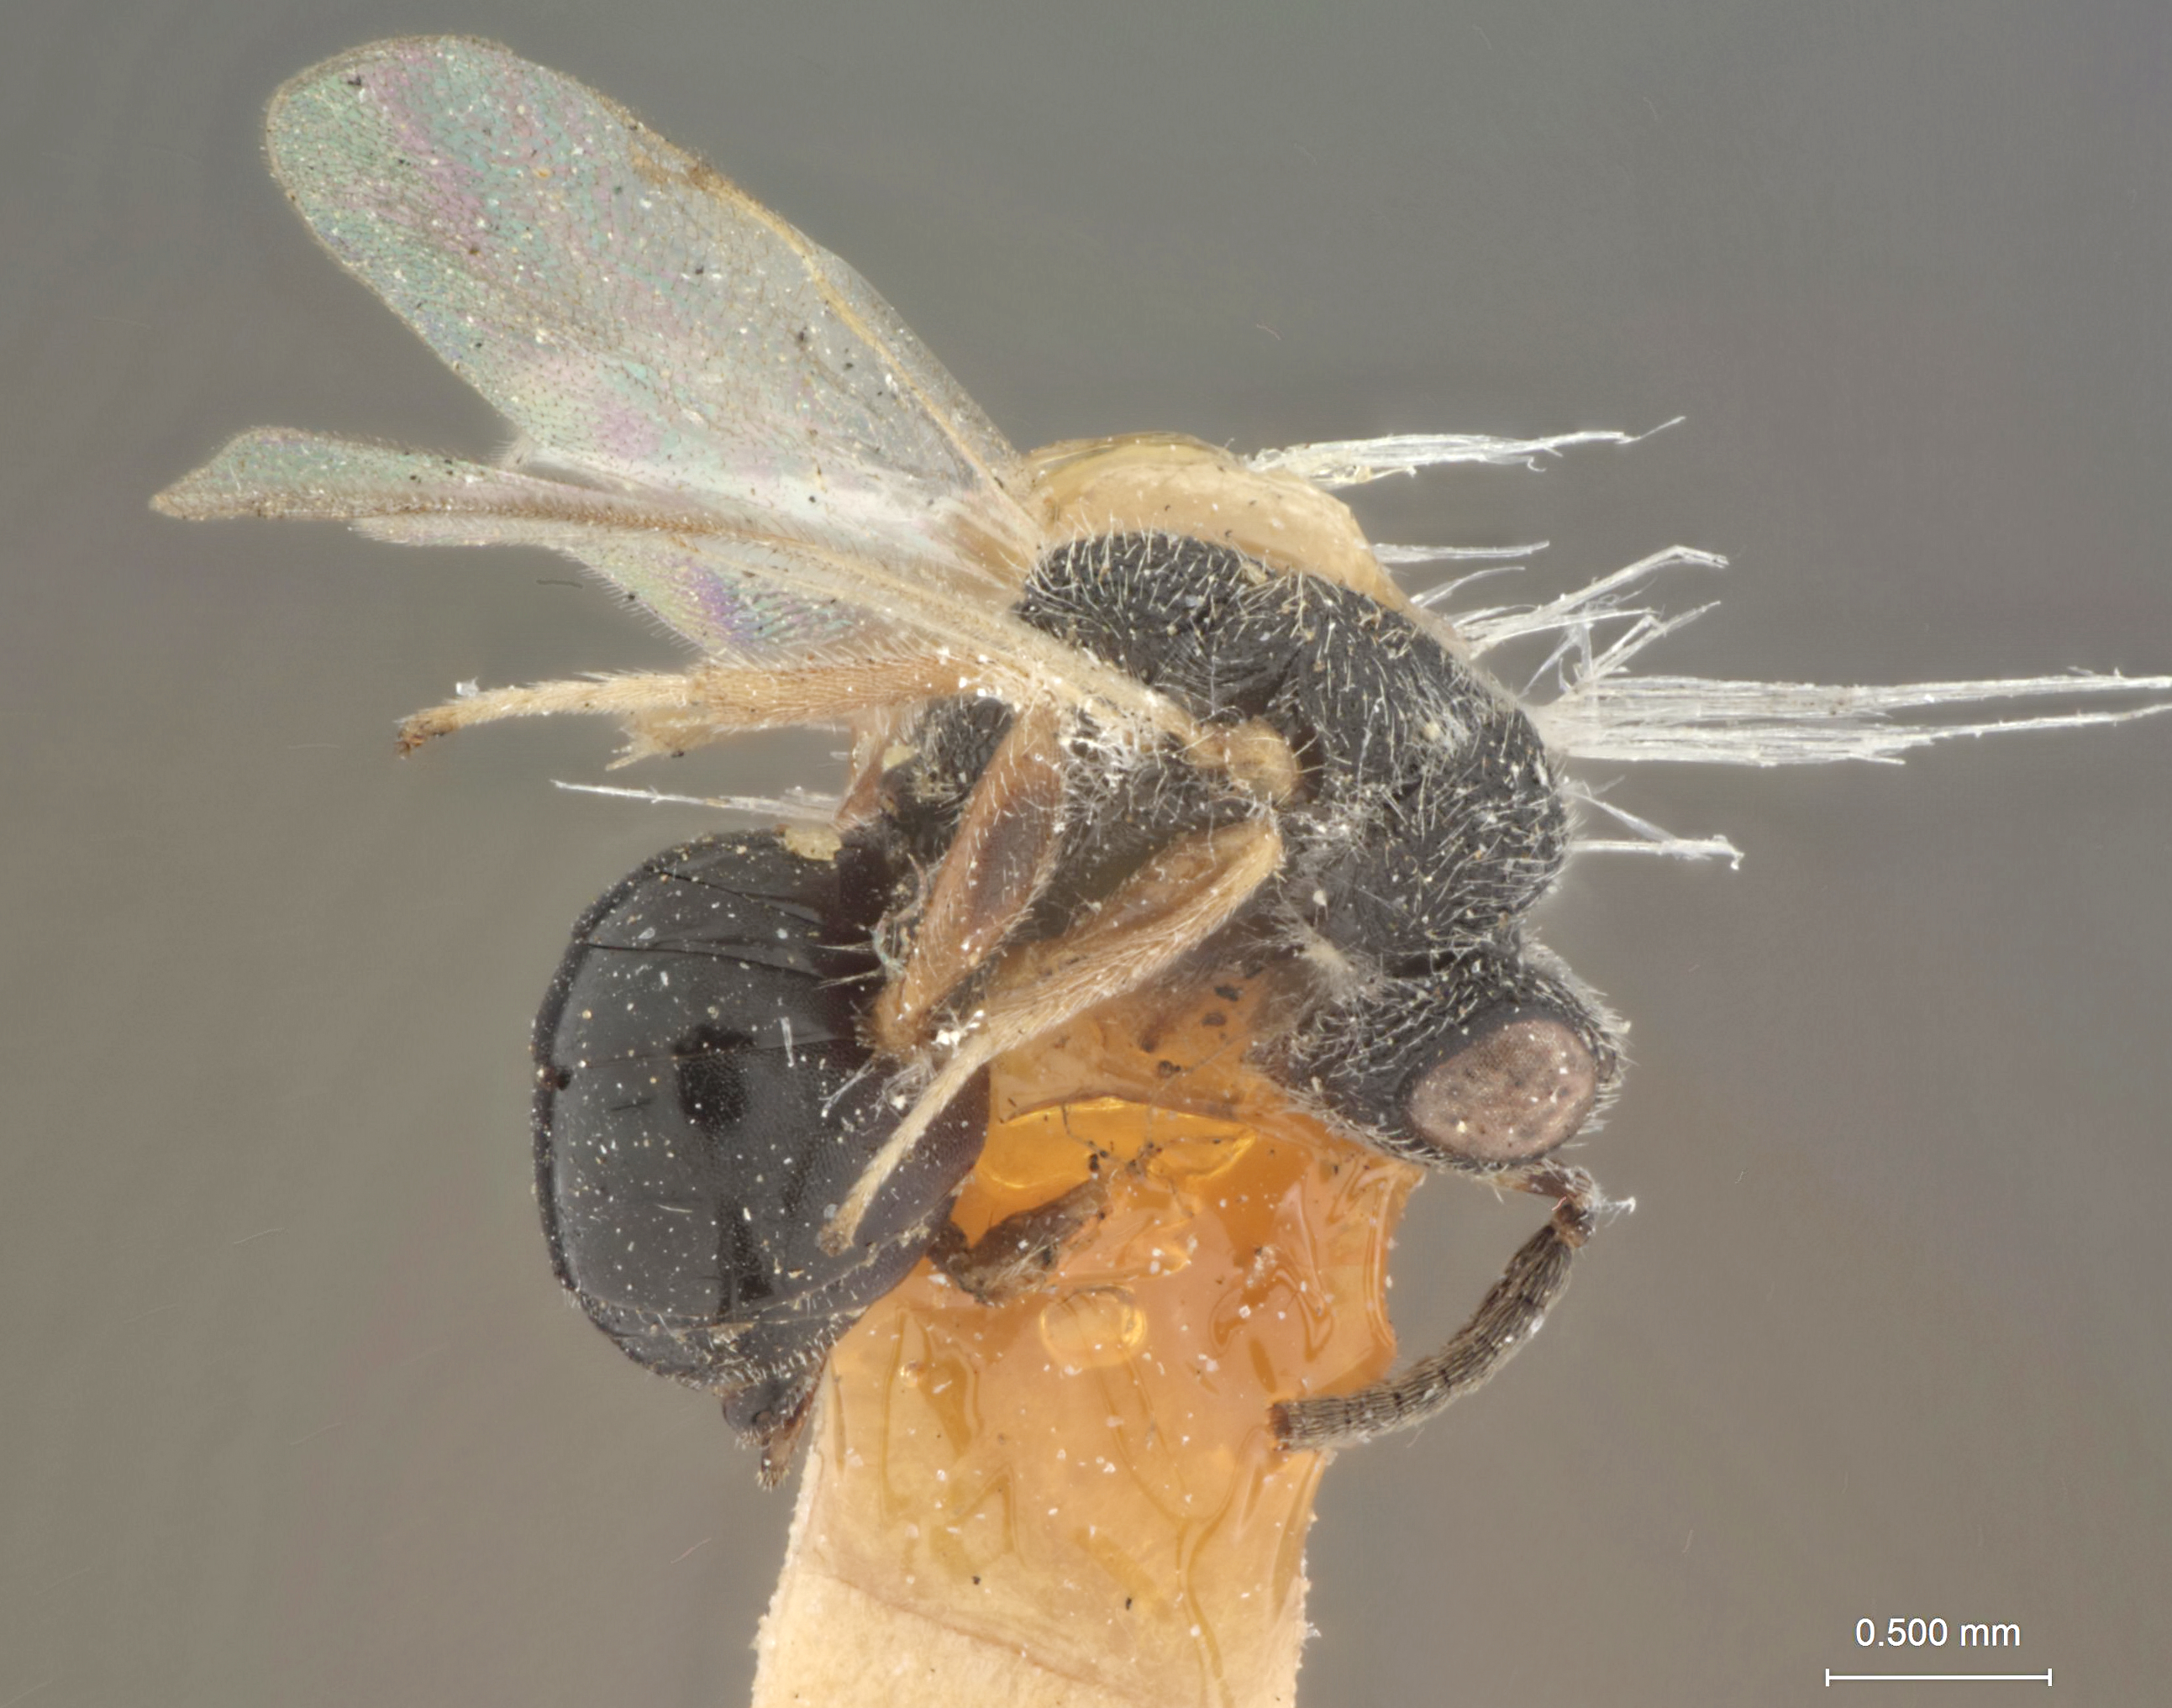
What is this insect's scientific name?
Eurytoma subfusca
